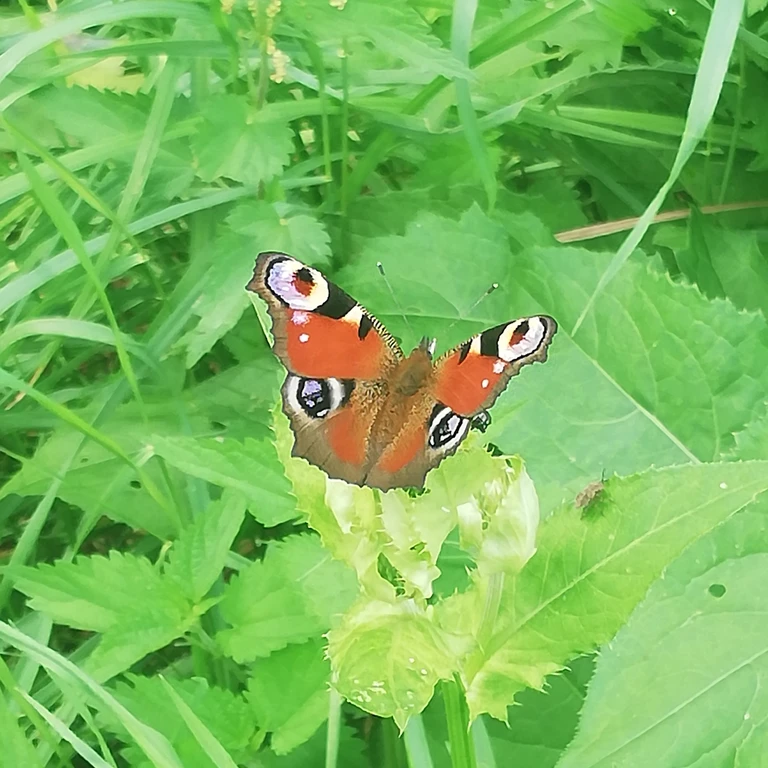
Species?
Aglais io
